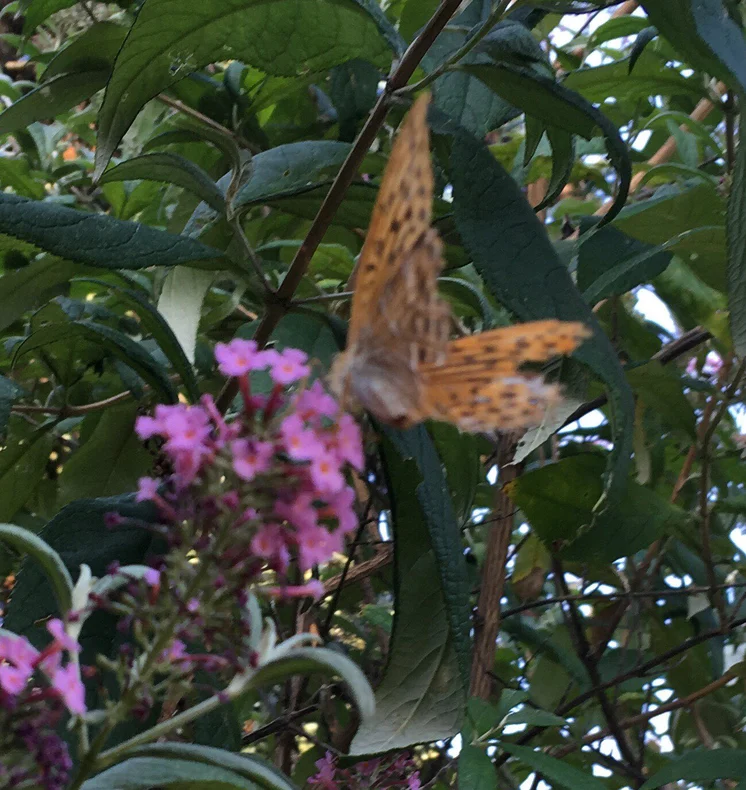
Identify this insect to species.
Argynnis paphia
